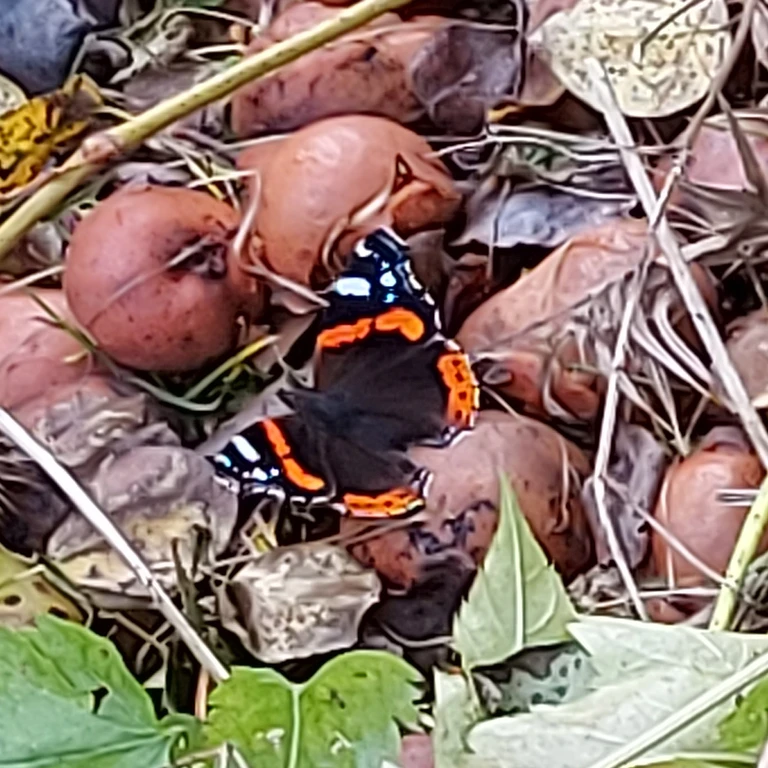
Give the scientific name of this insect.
Vanessa atalanta
